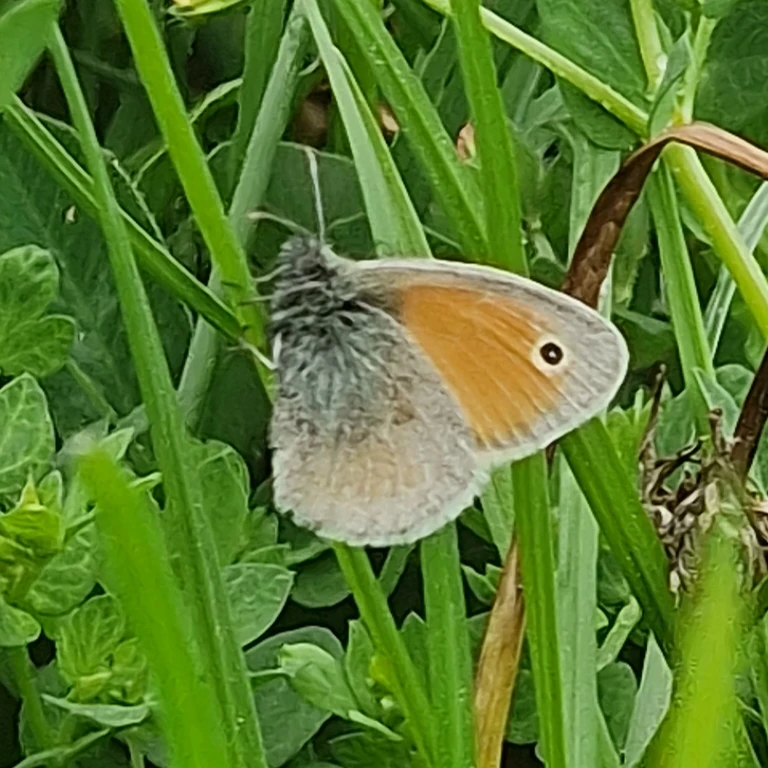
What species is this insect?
Coenonympha pamphilus
